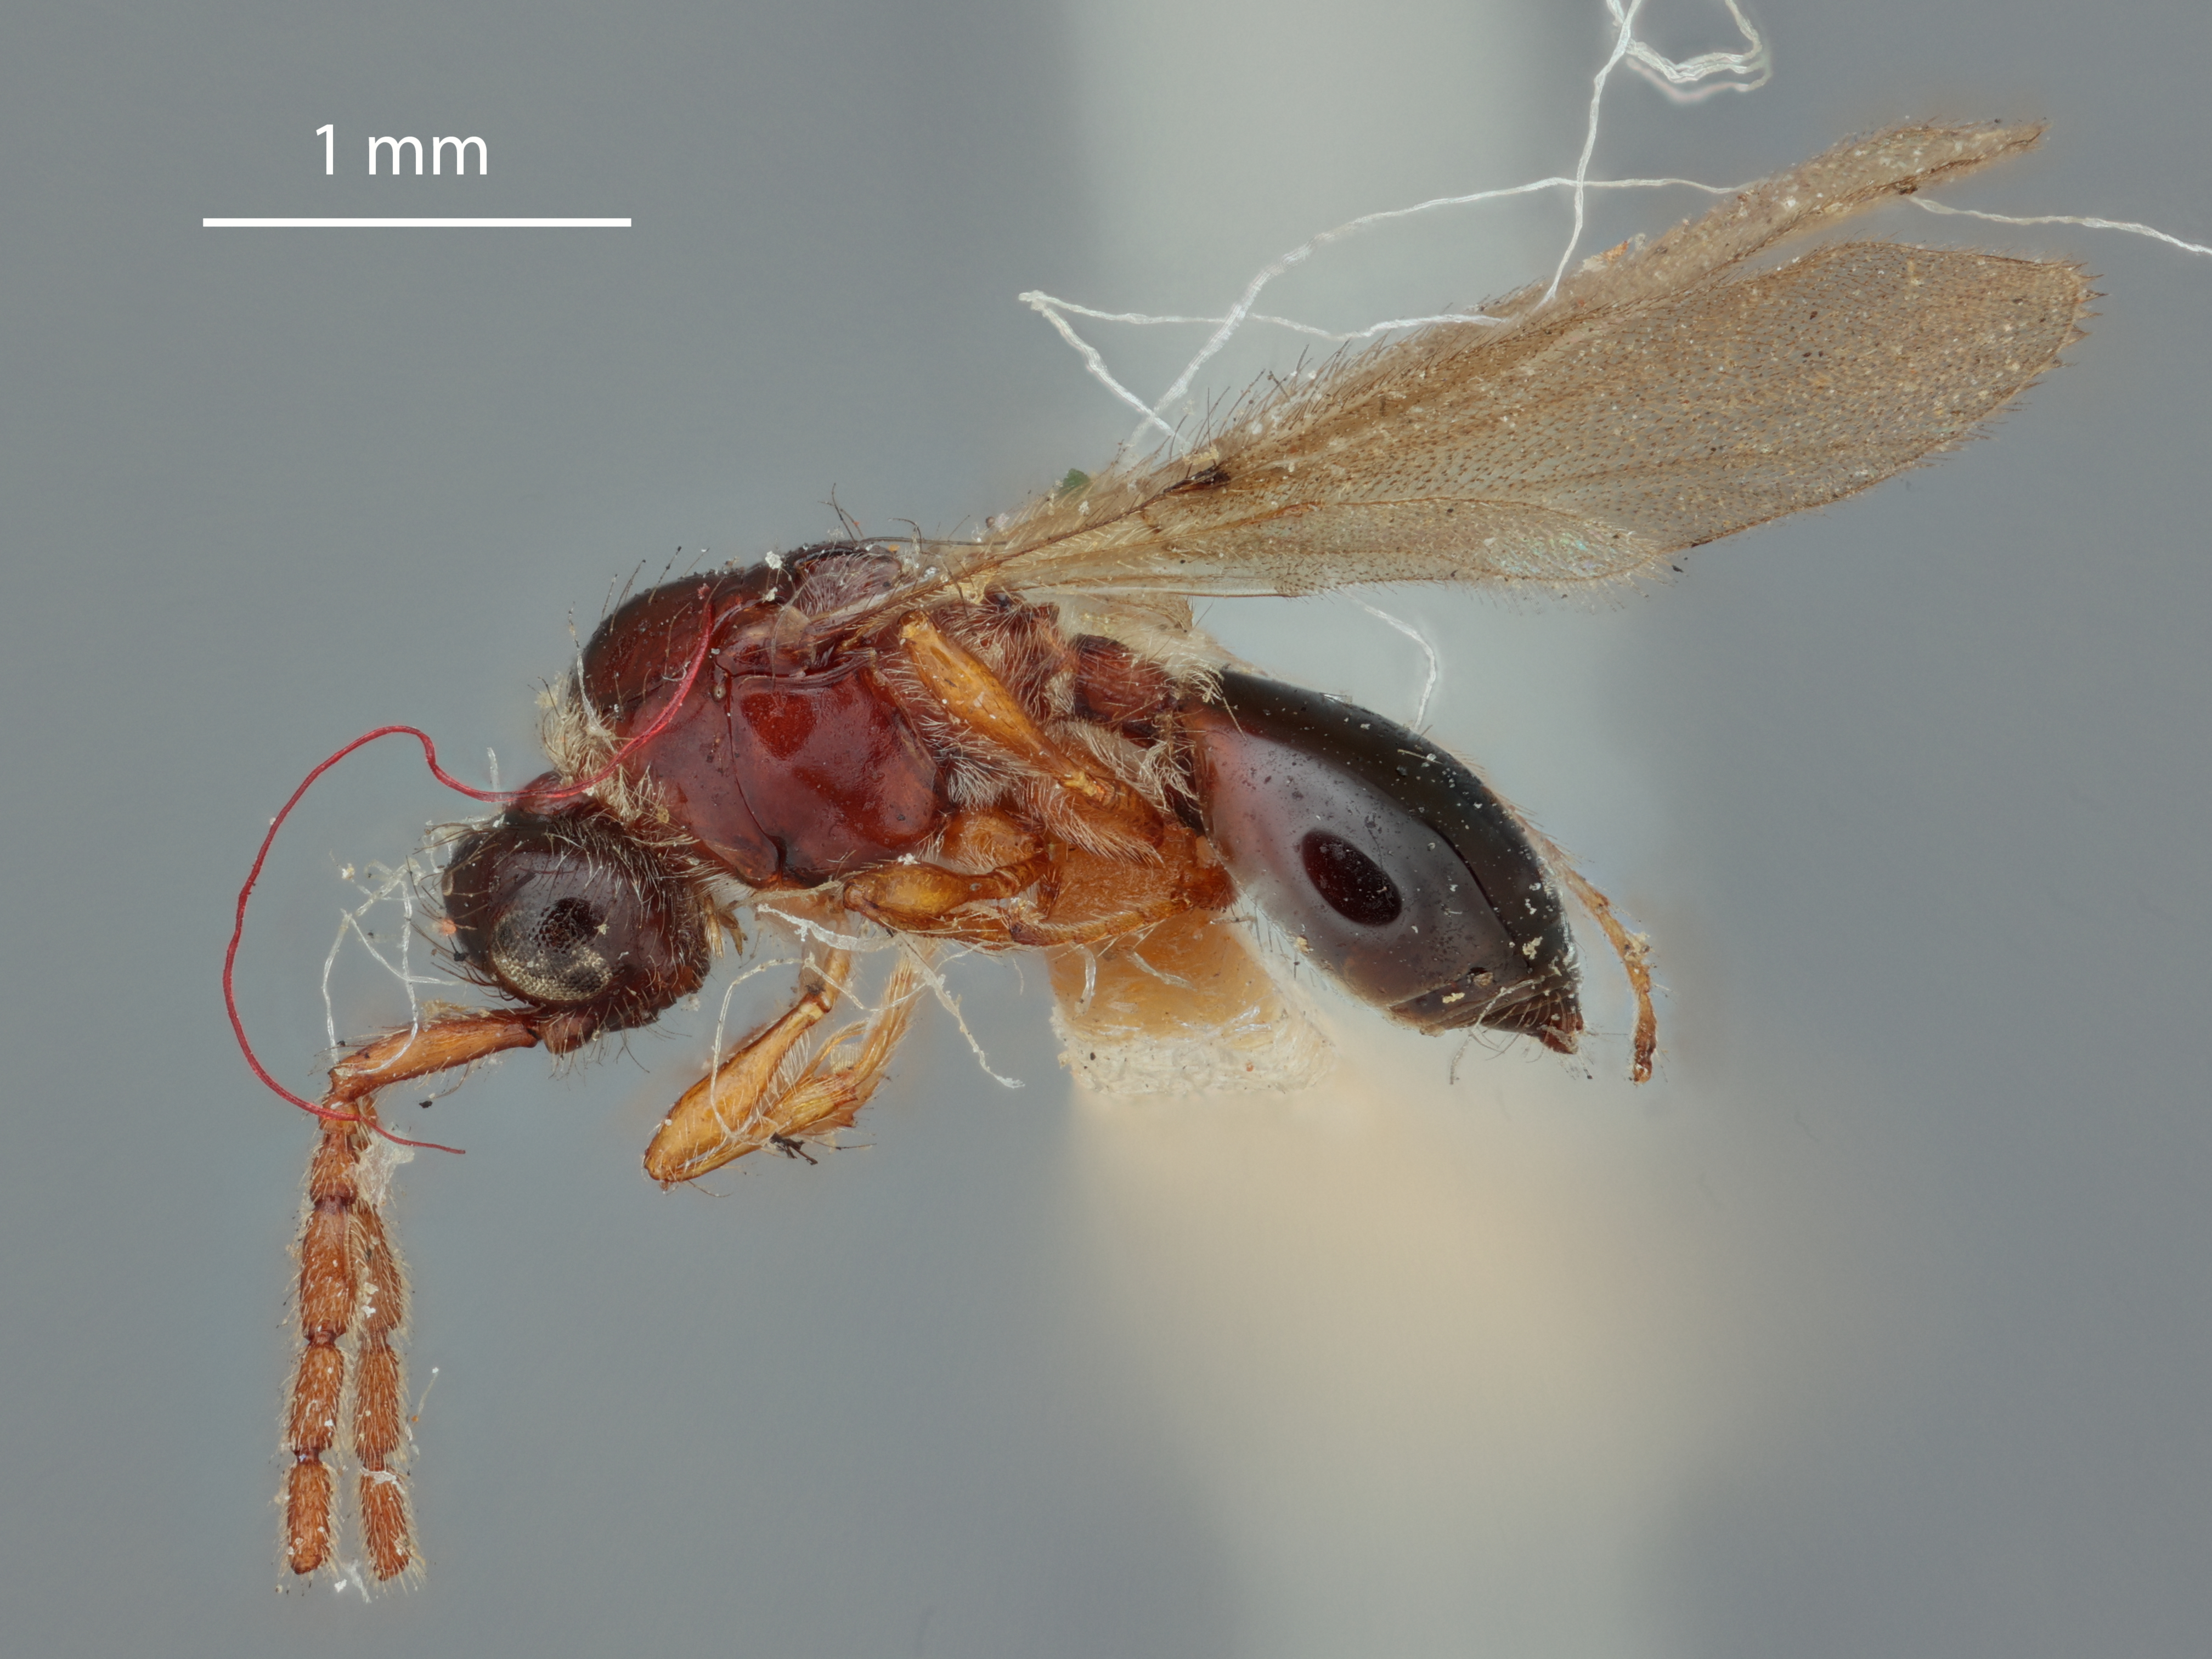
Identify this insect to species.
Basalys fuscipennis
